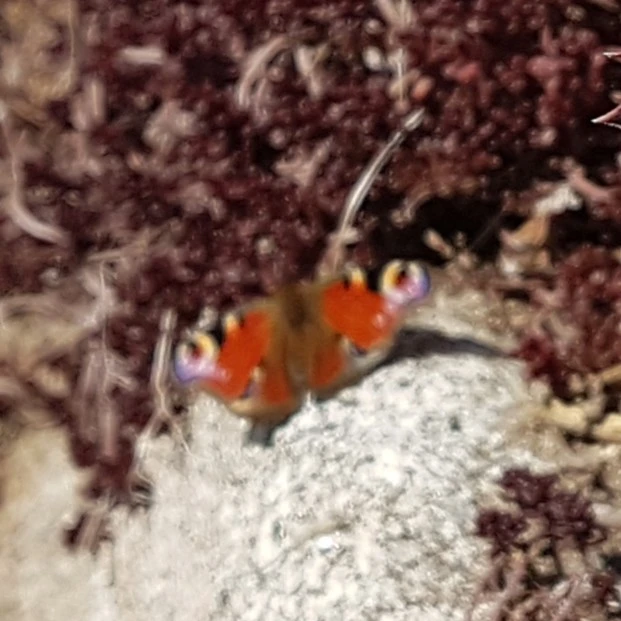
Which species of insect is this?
Aglais io
